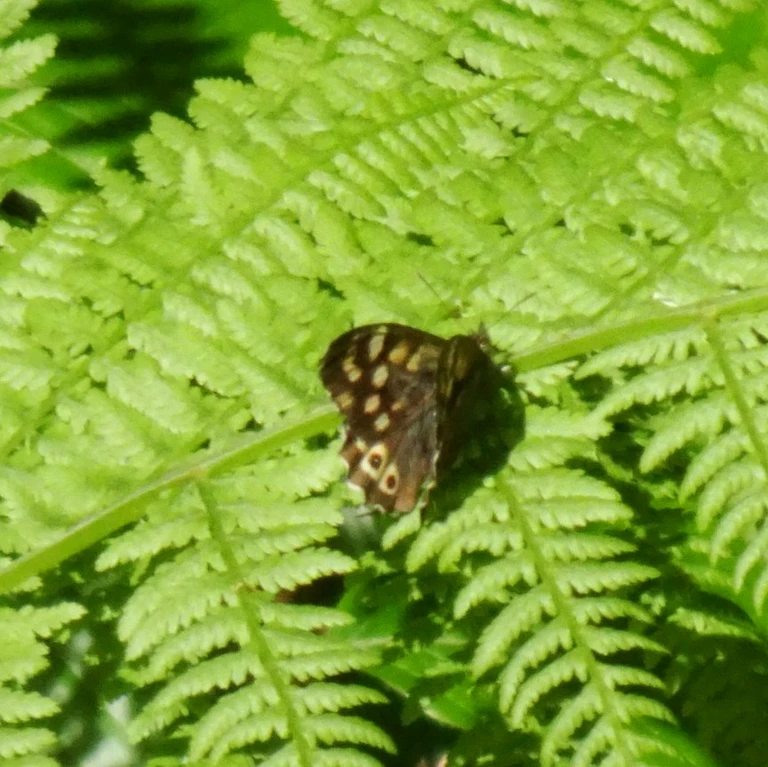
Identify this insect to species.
Pararge aegeria
